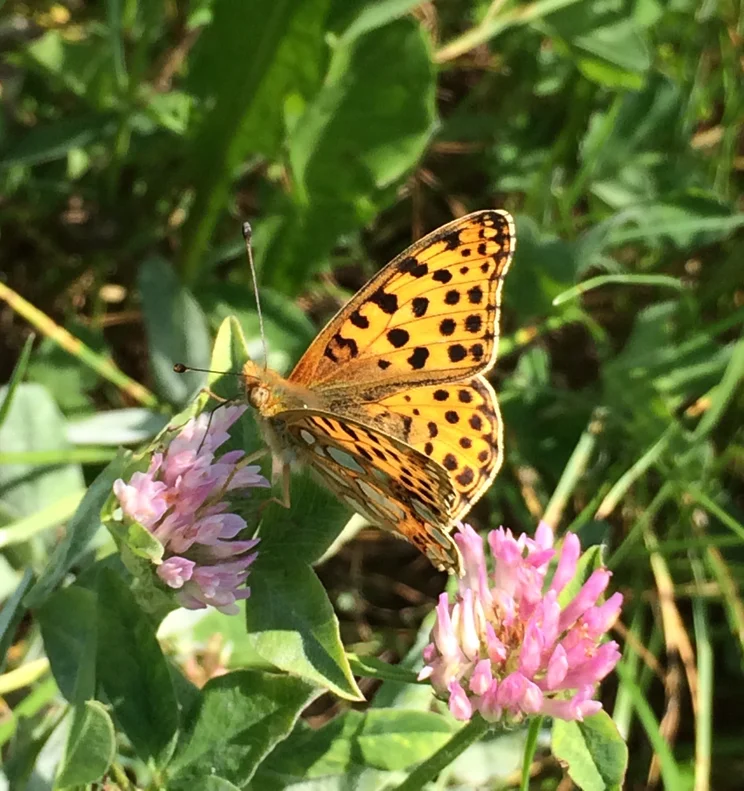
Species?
Issoria lathonia
